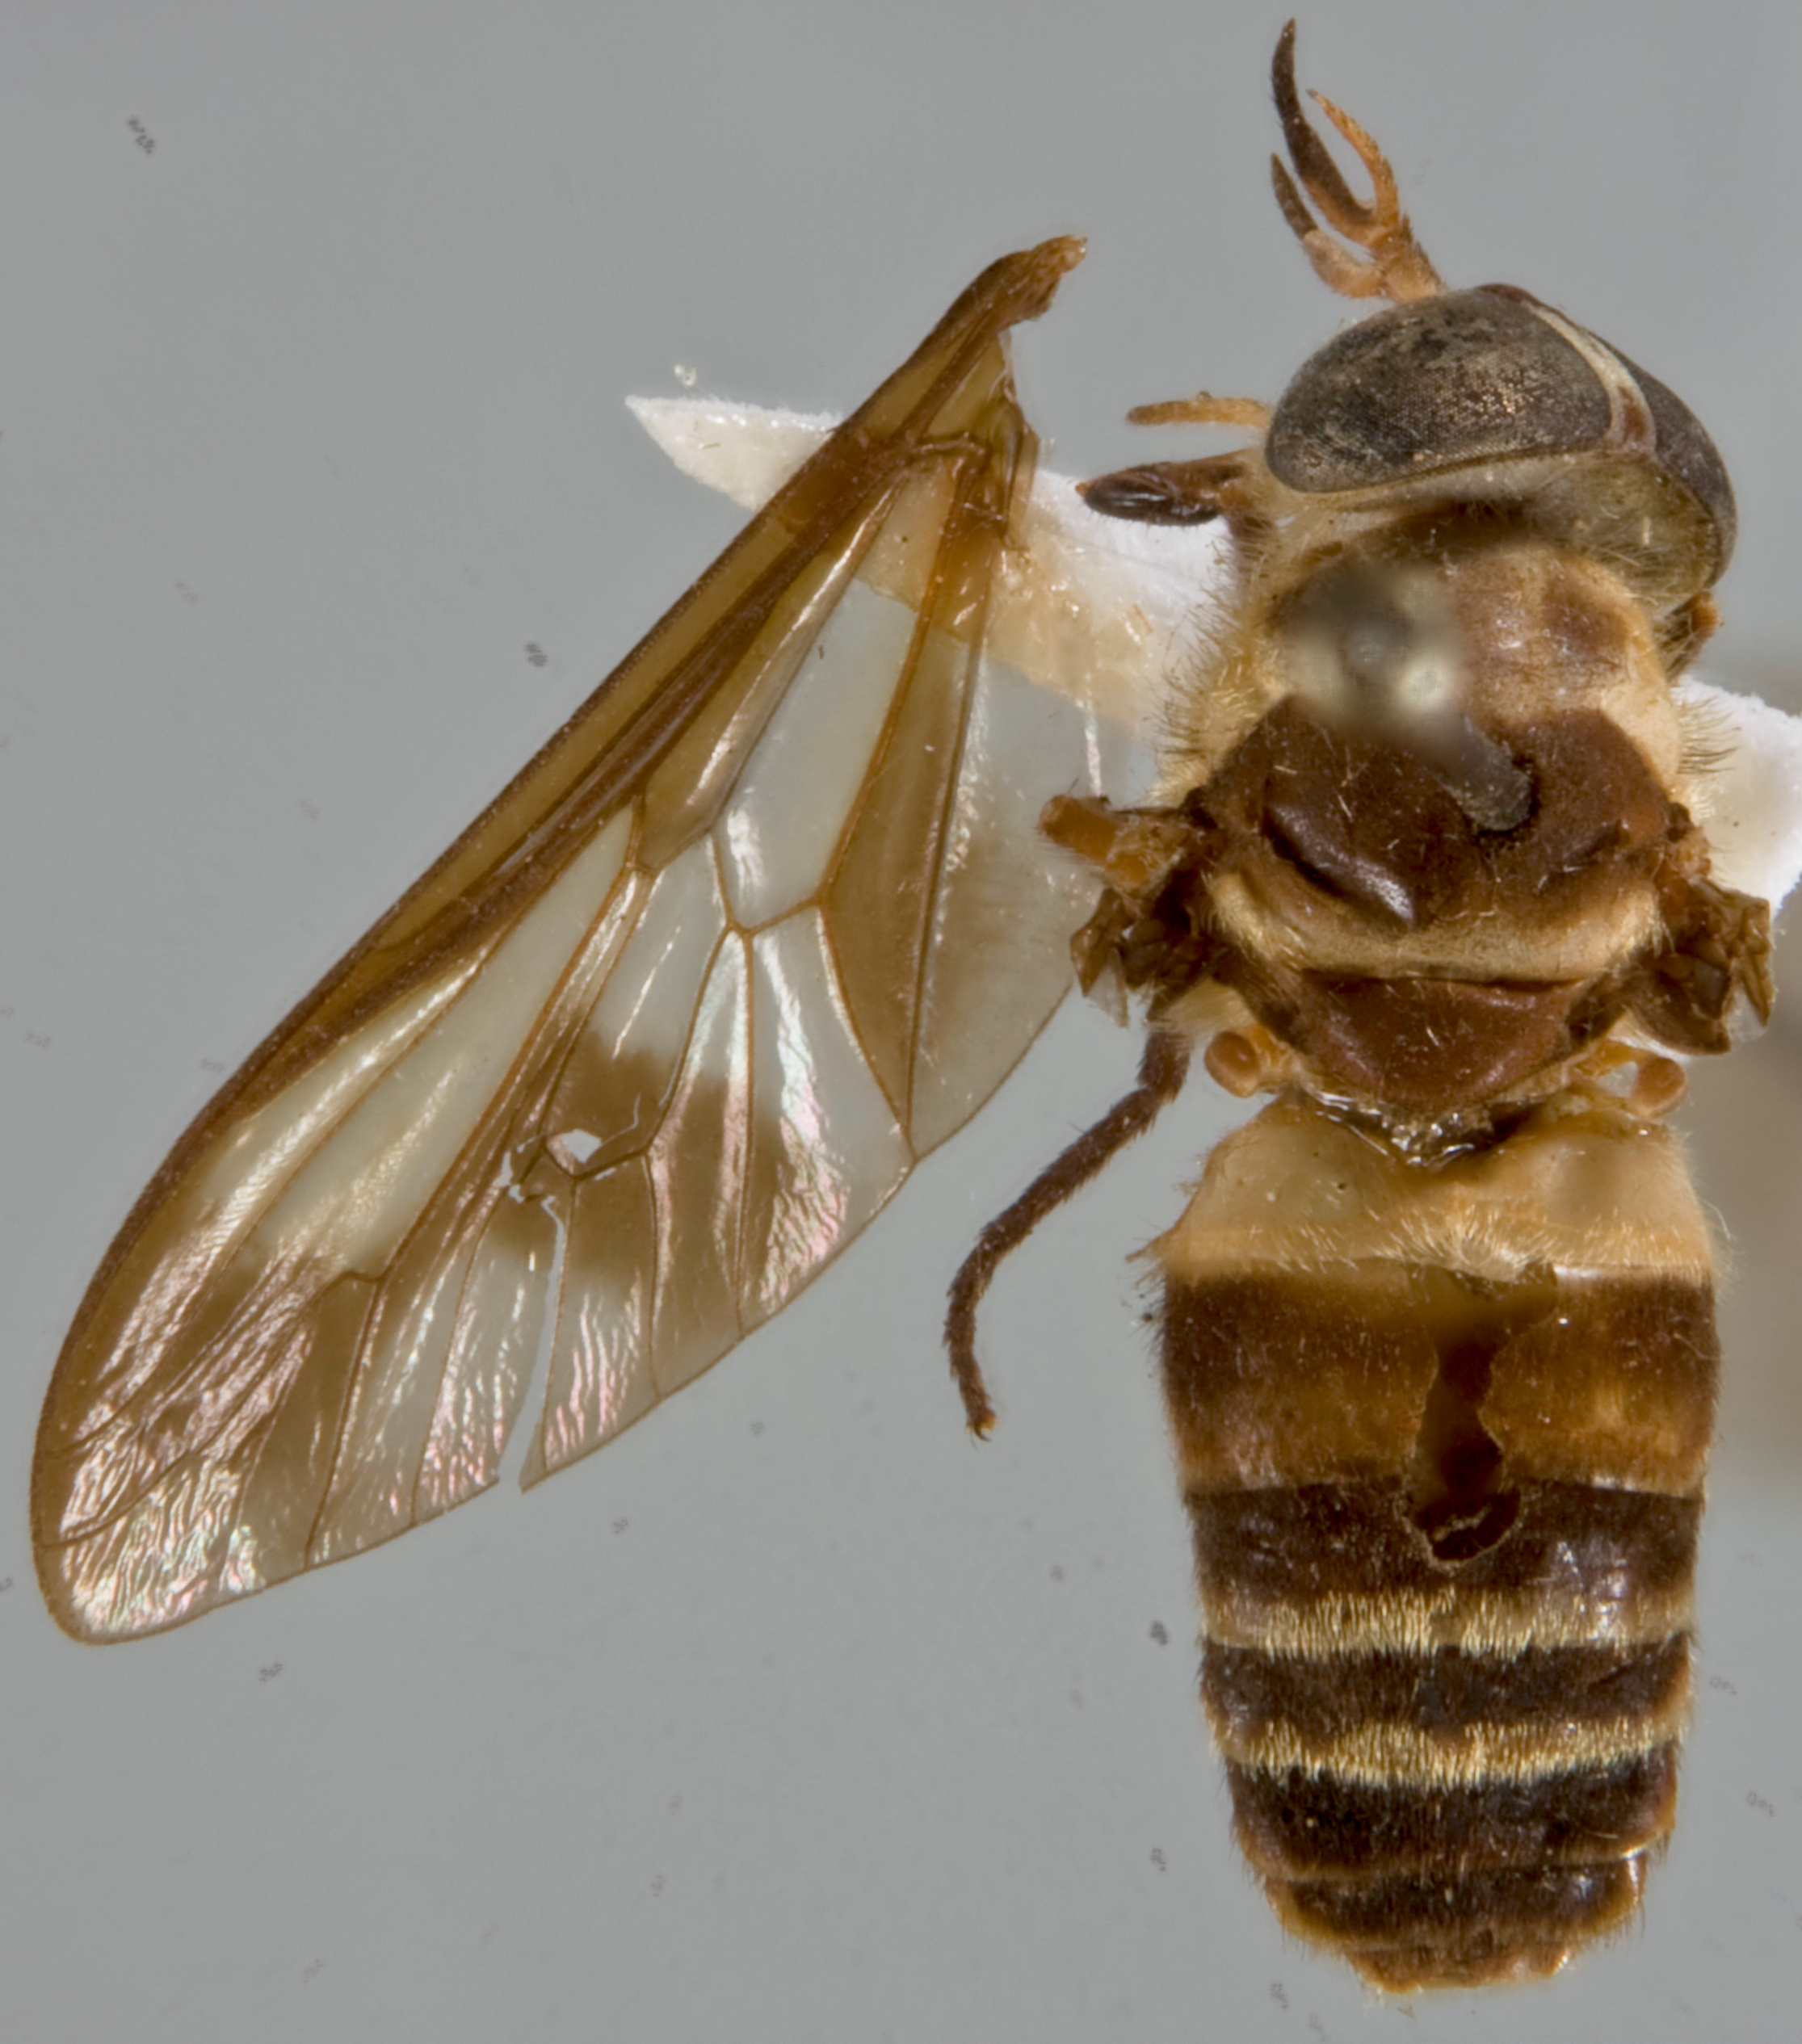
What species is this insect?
Dichelacera analis (also Dichelacera fasciata)
